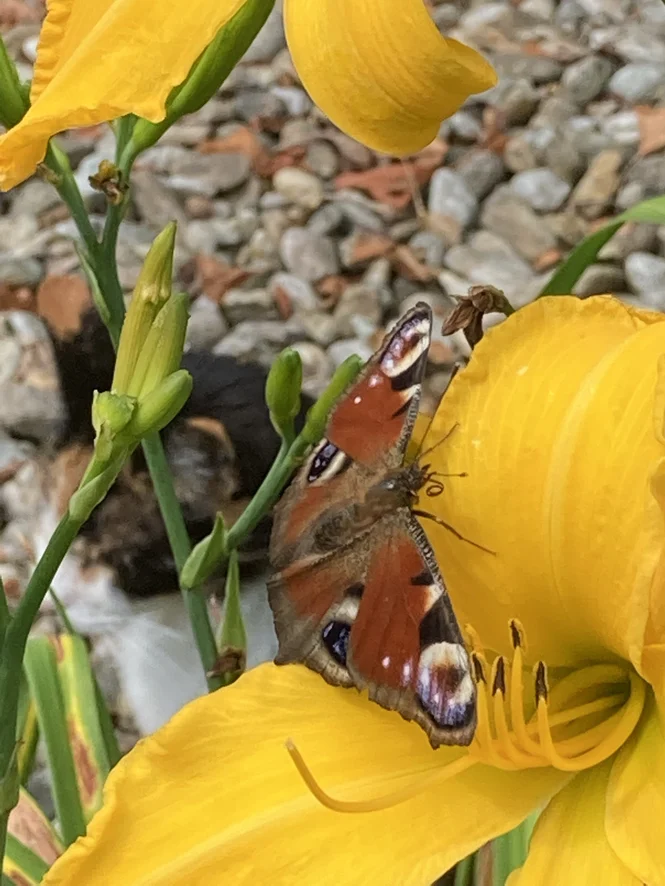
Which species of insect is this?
Aglais io
